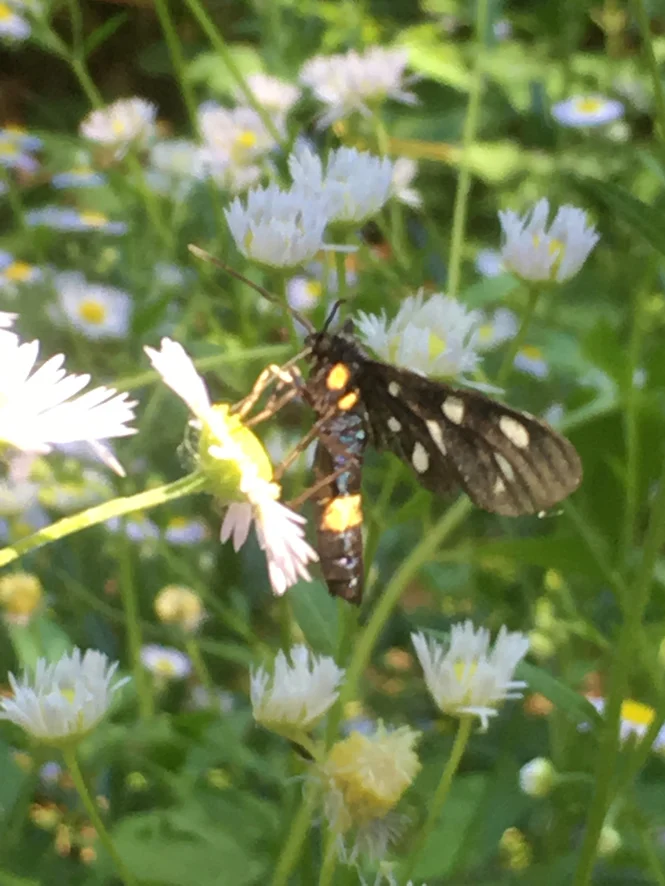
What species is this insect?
Amata phegea
